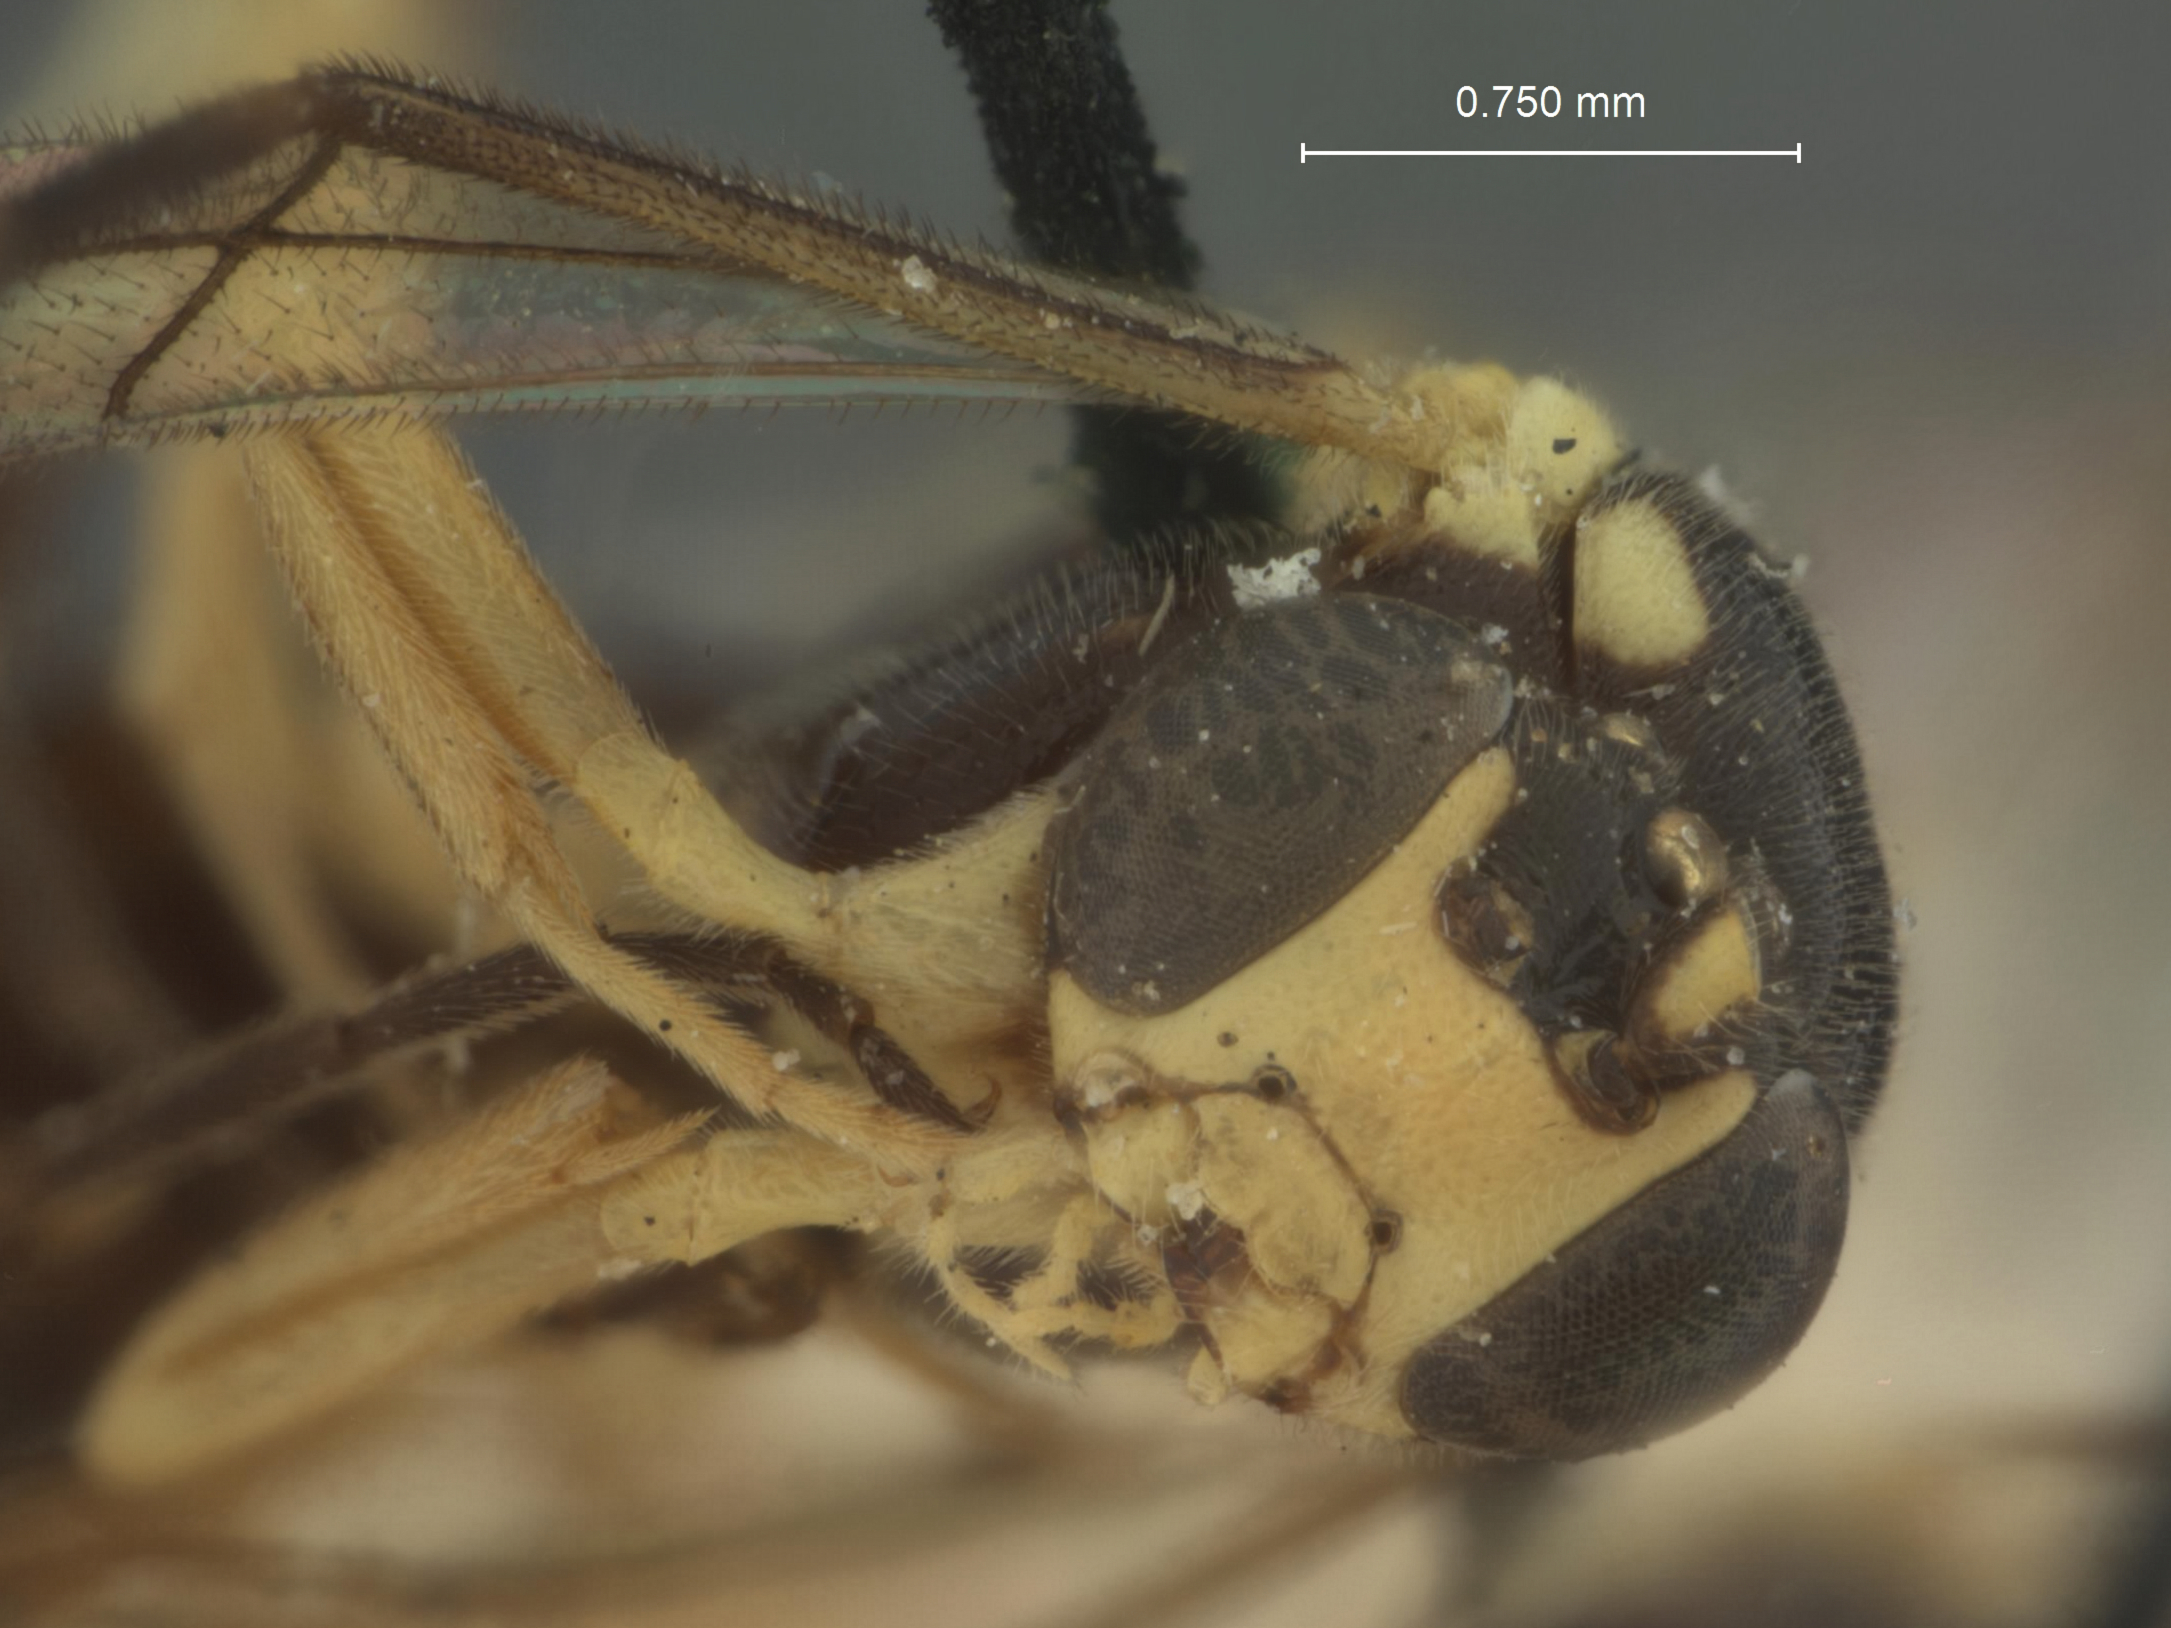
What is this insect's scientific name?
Bassus japonicus
